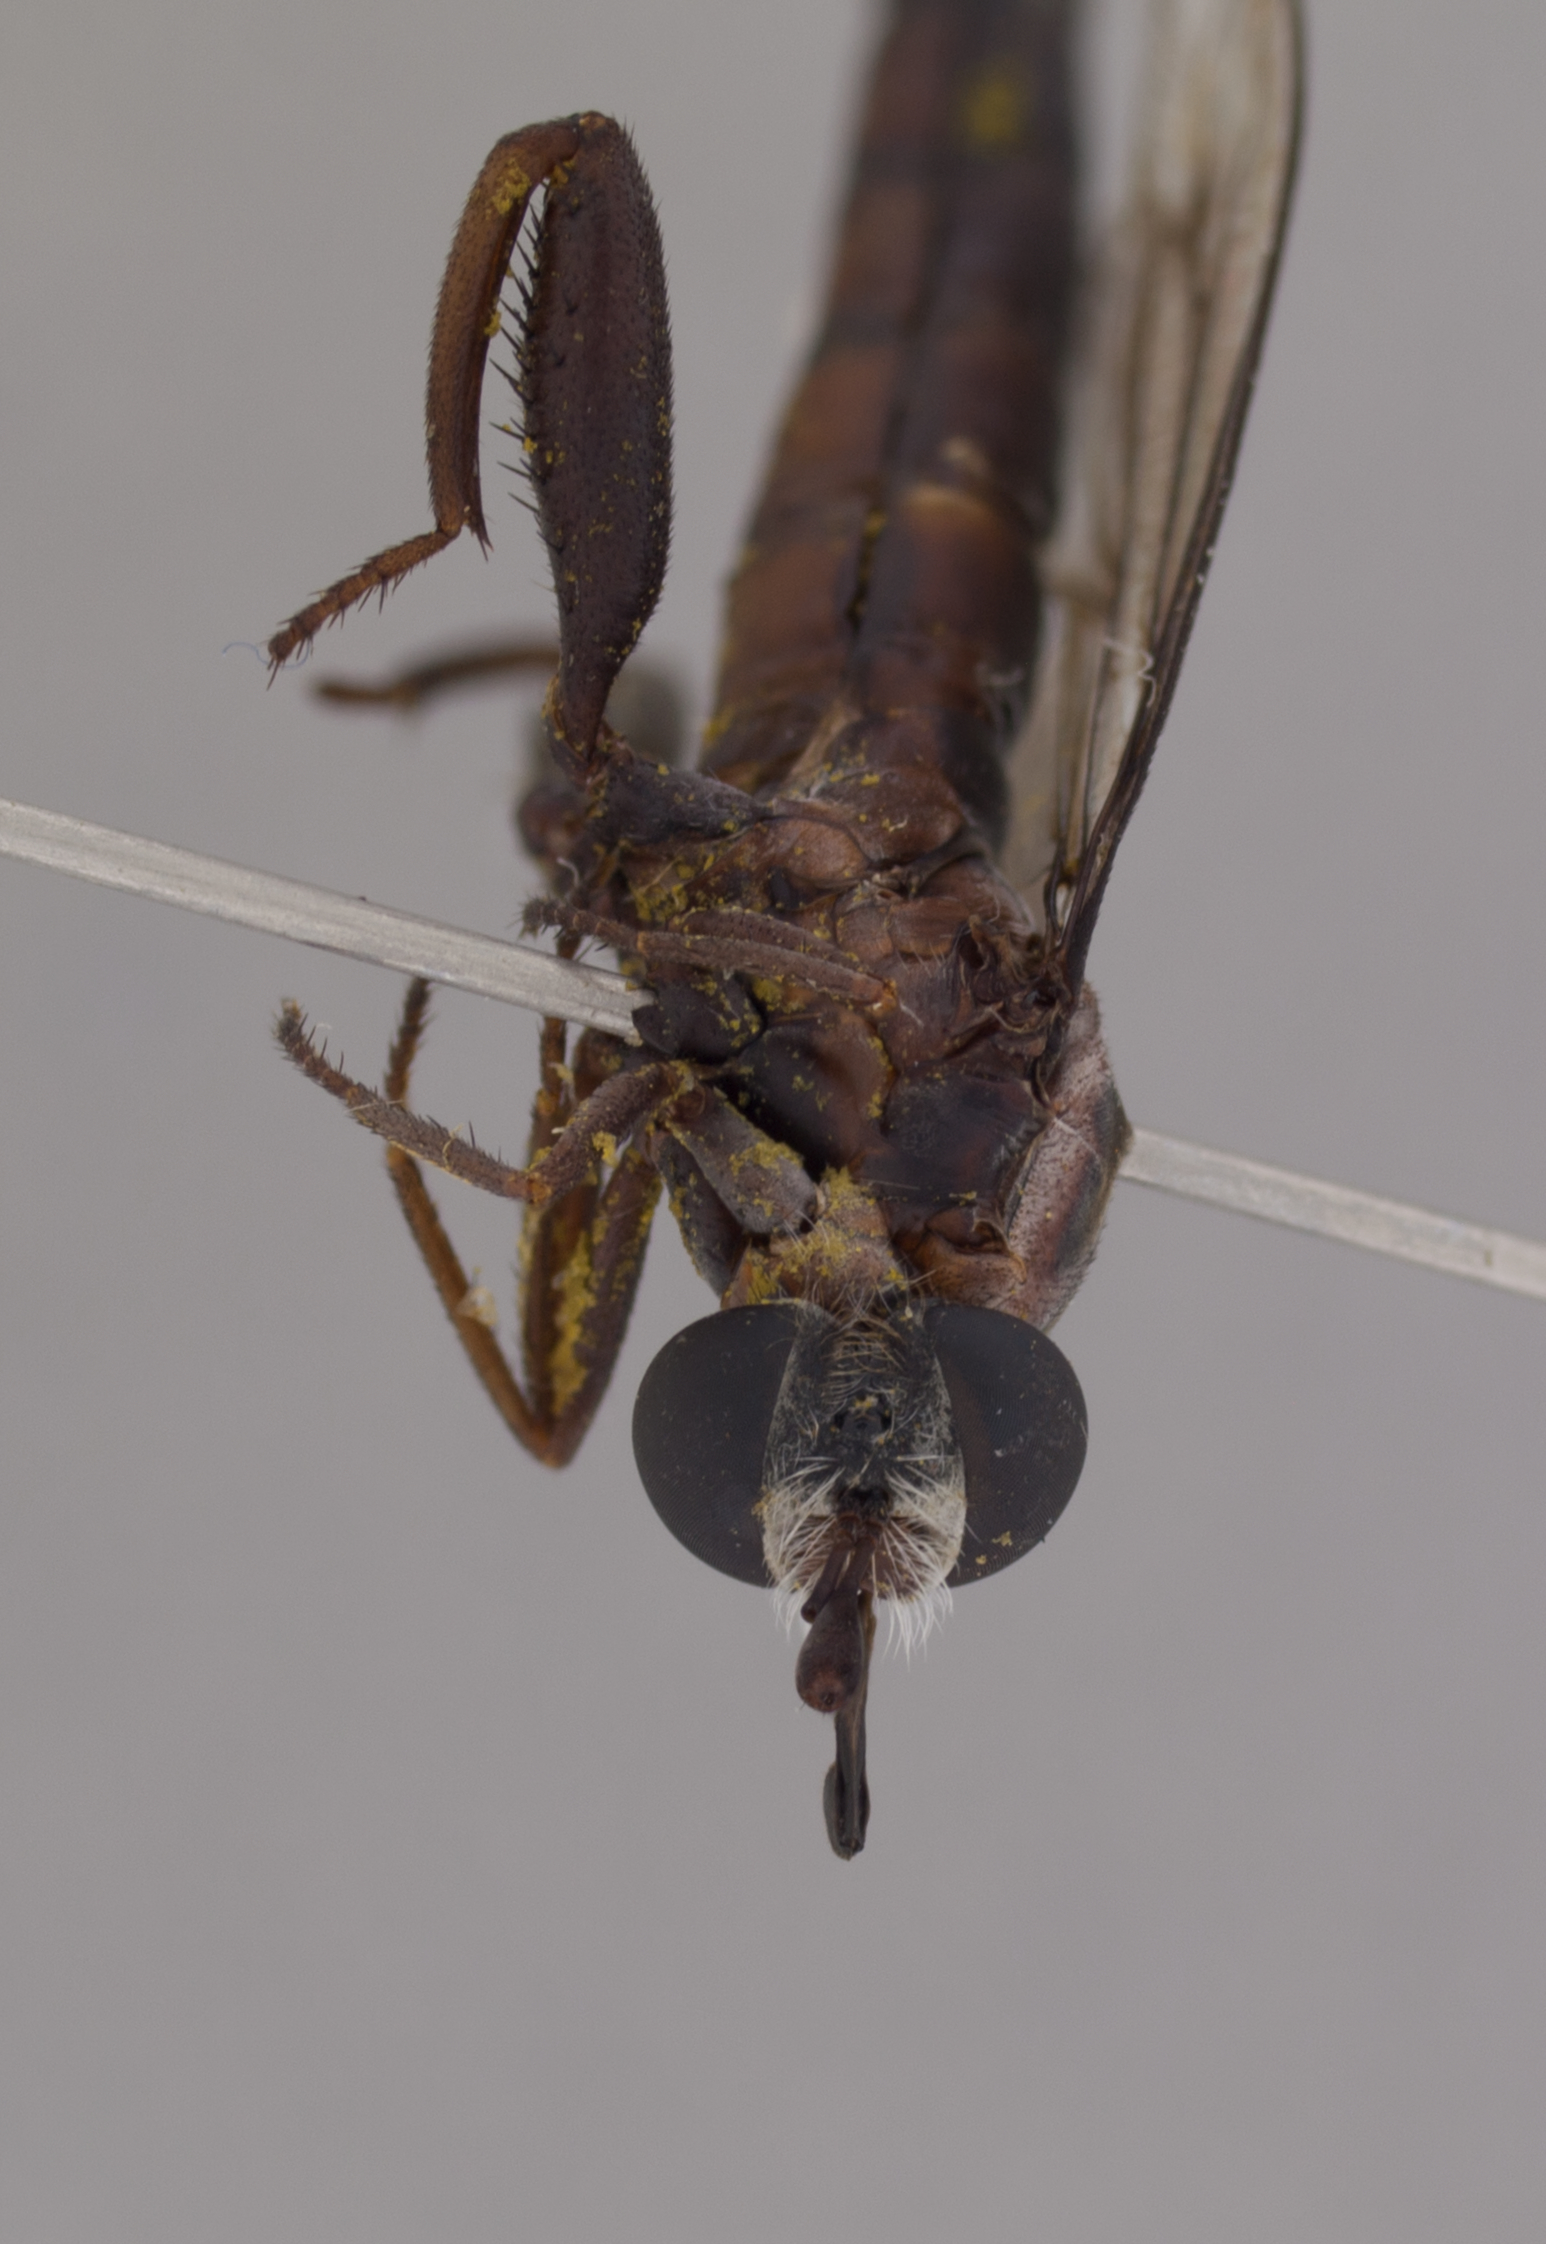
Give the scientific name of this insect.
Miltinus minutus
